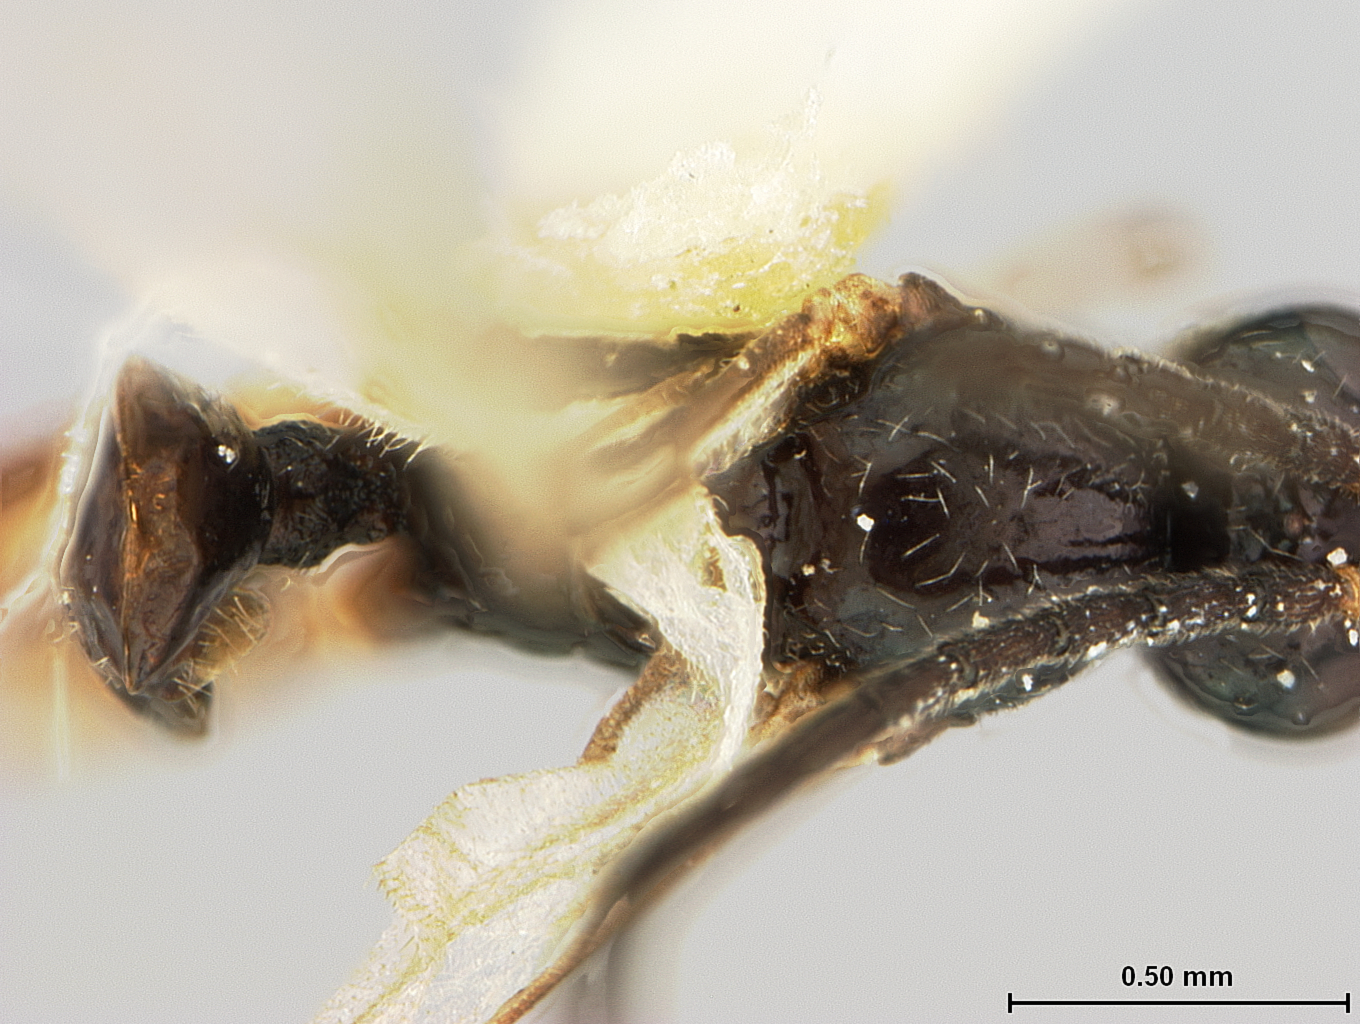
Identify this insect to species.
Aphidius atropetiolatus
